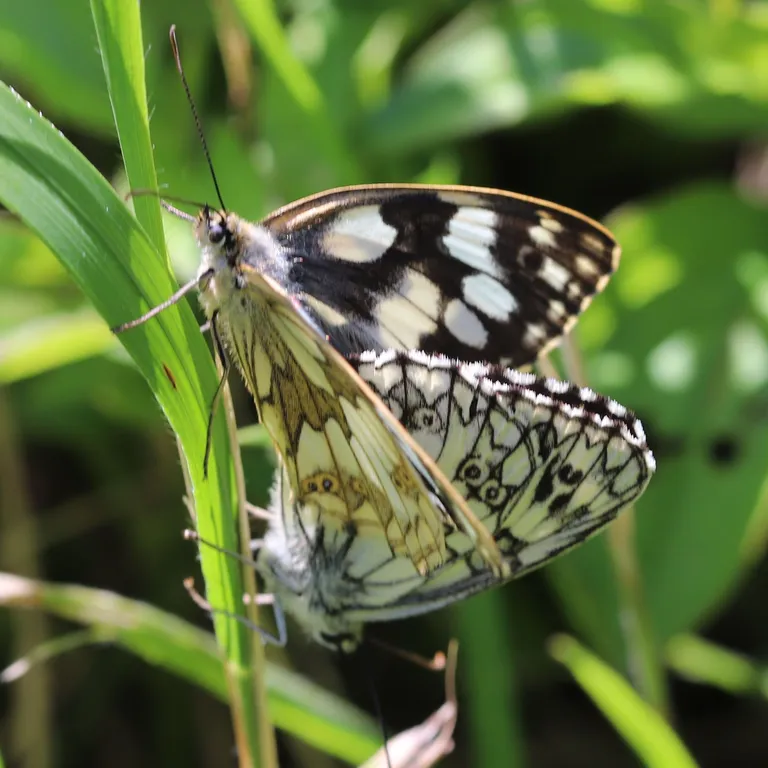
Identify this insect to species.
Melanargia galathea
